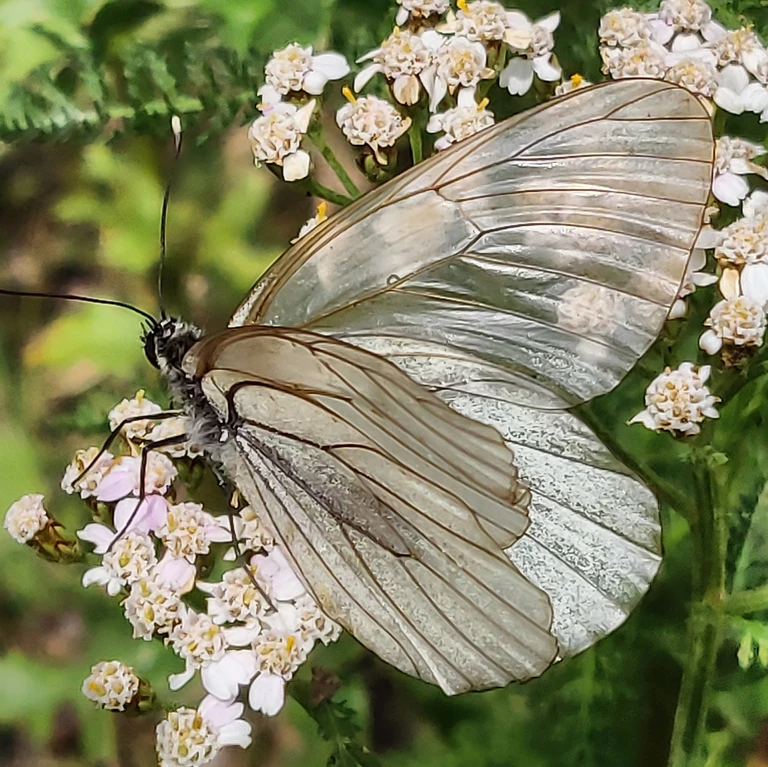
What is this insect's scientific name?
Aporia crataegi
